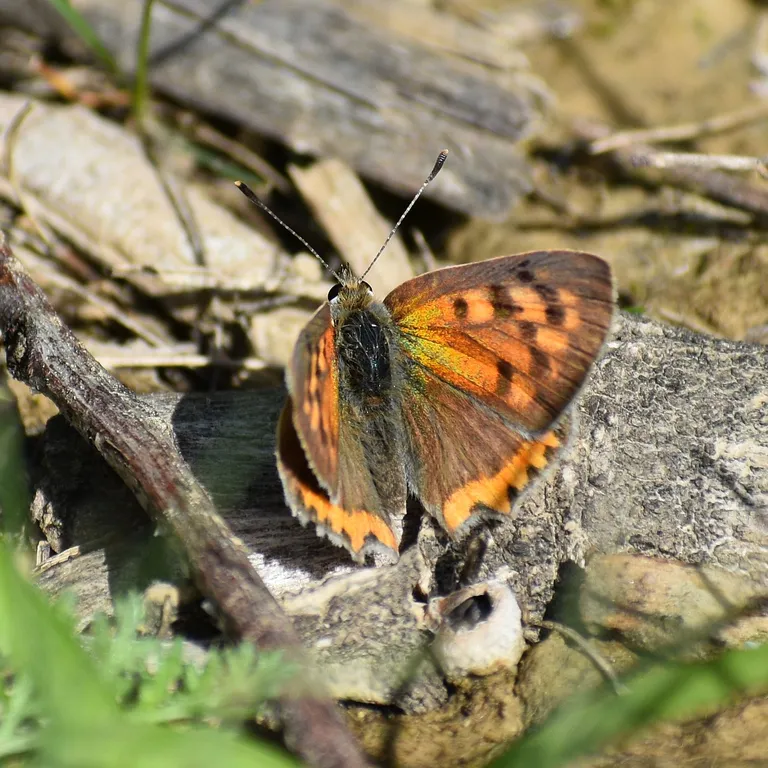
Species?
Lycaena phlaeas
